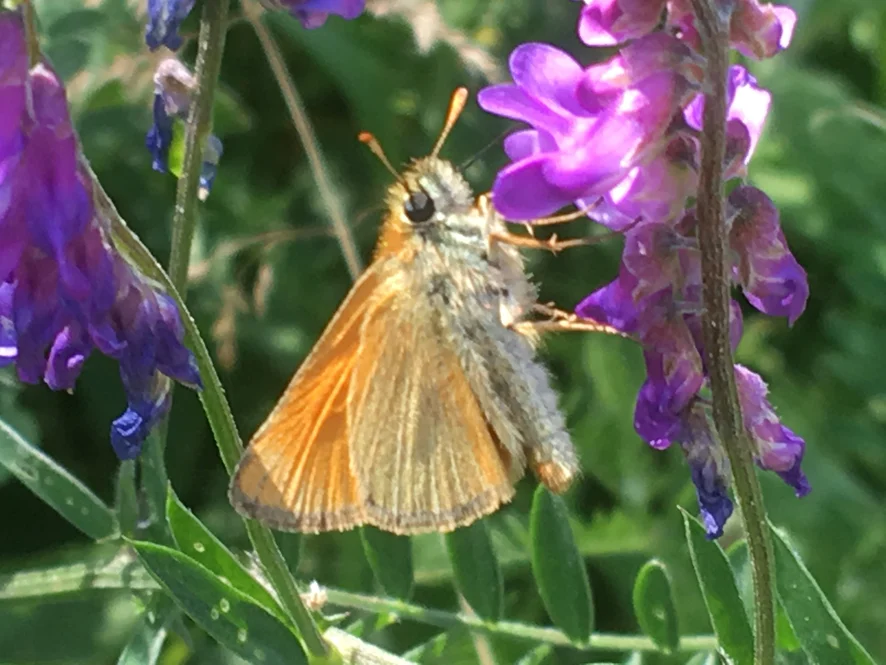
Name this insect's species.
Thymelicus sylvestris
